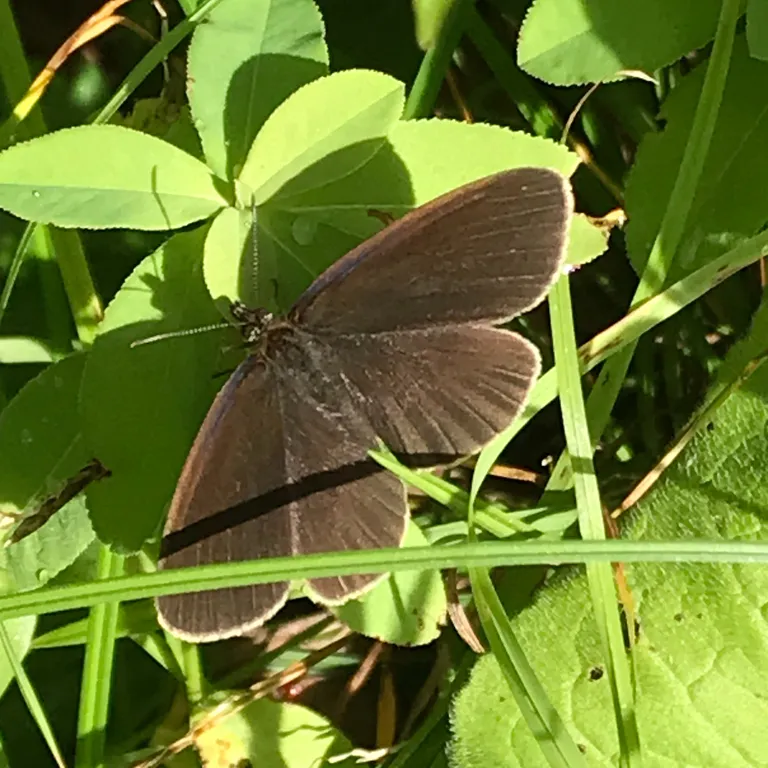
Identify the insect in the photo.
Aphantopus hyperantus
